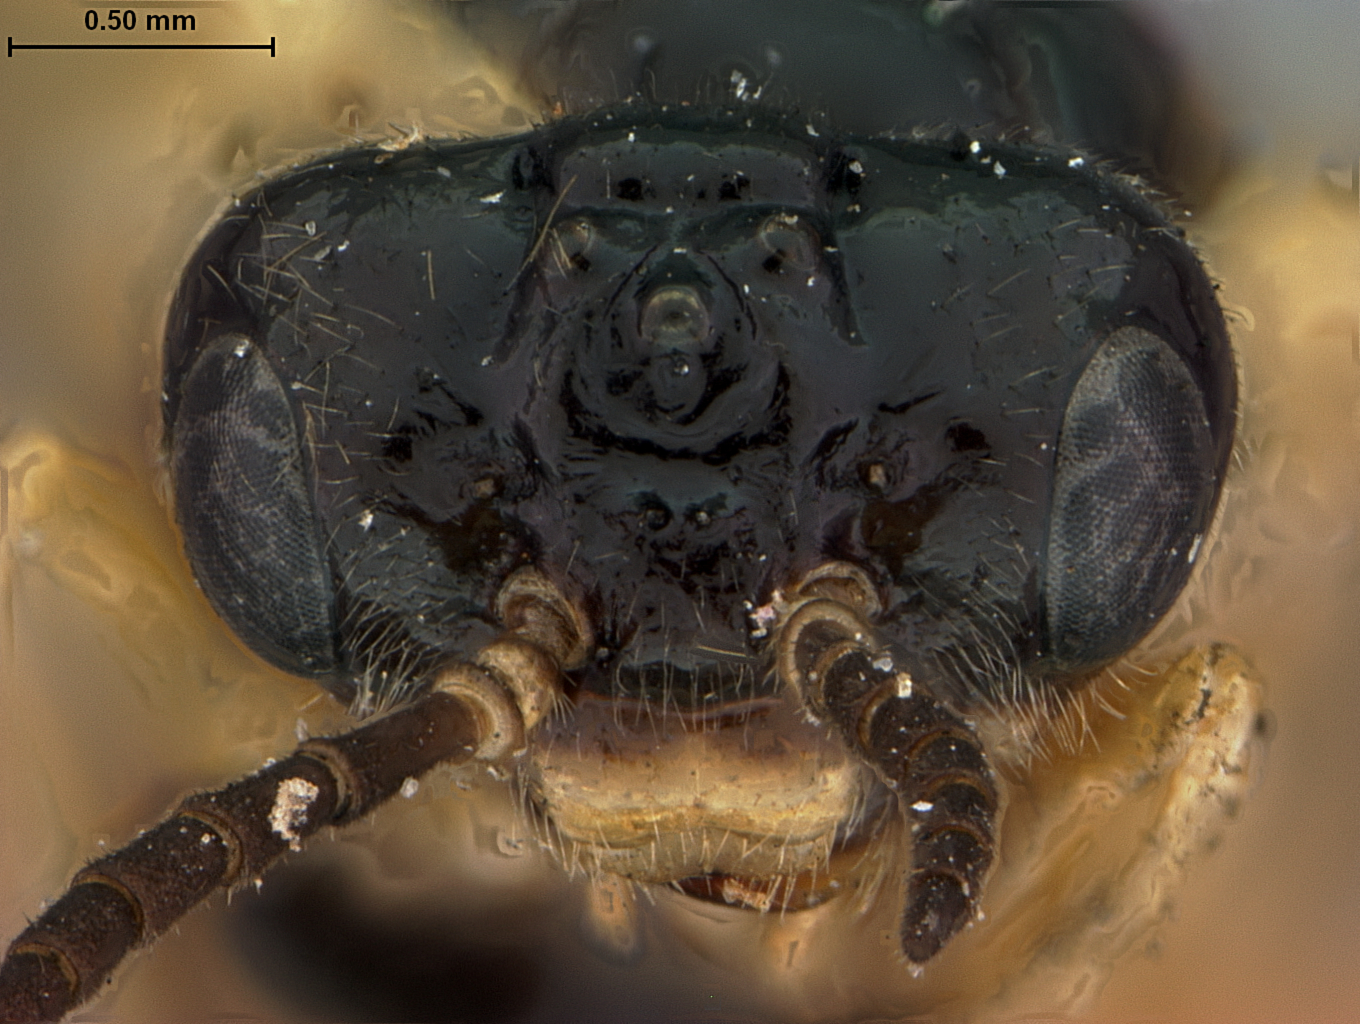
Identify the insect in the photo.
Selandridea vanduzeei
